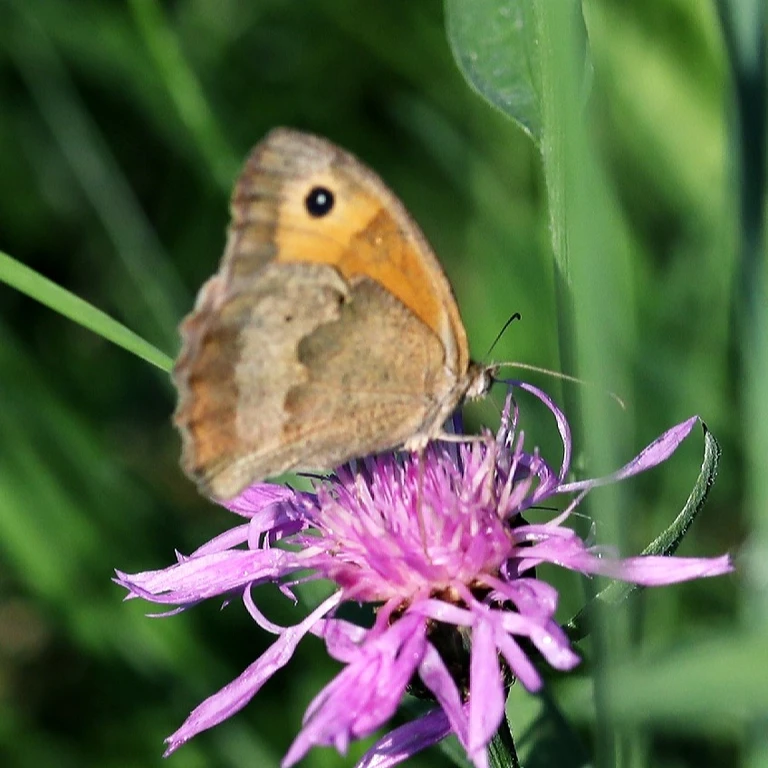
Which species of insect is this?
Maniola jurtina
